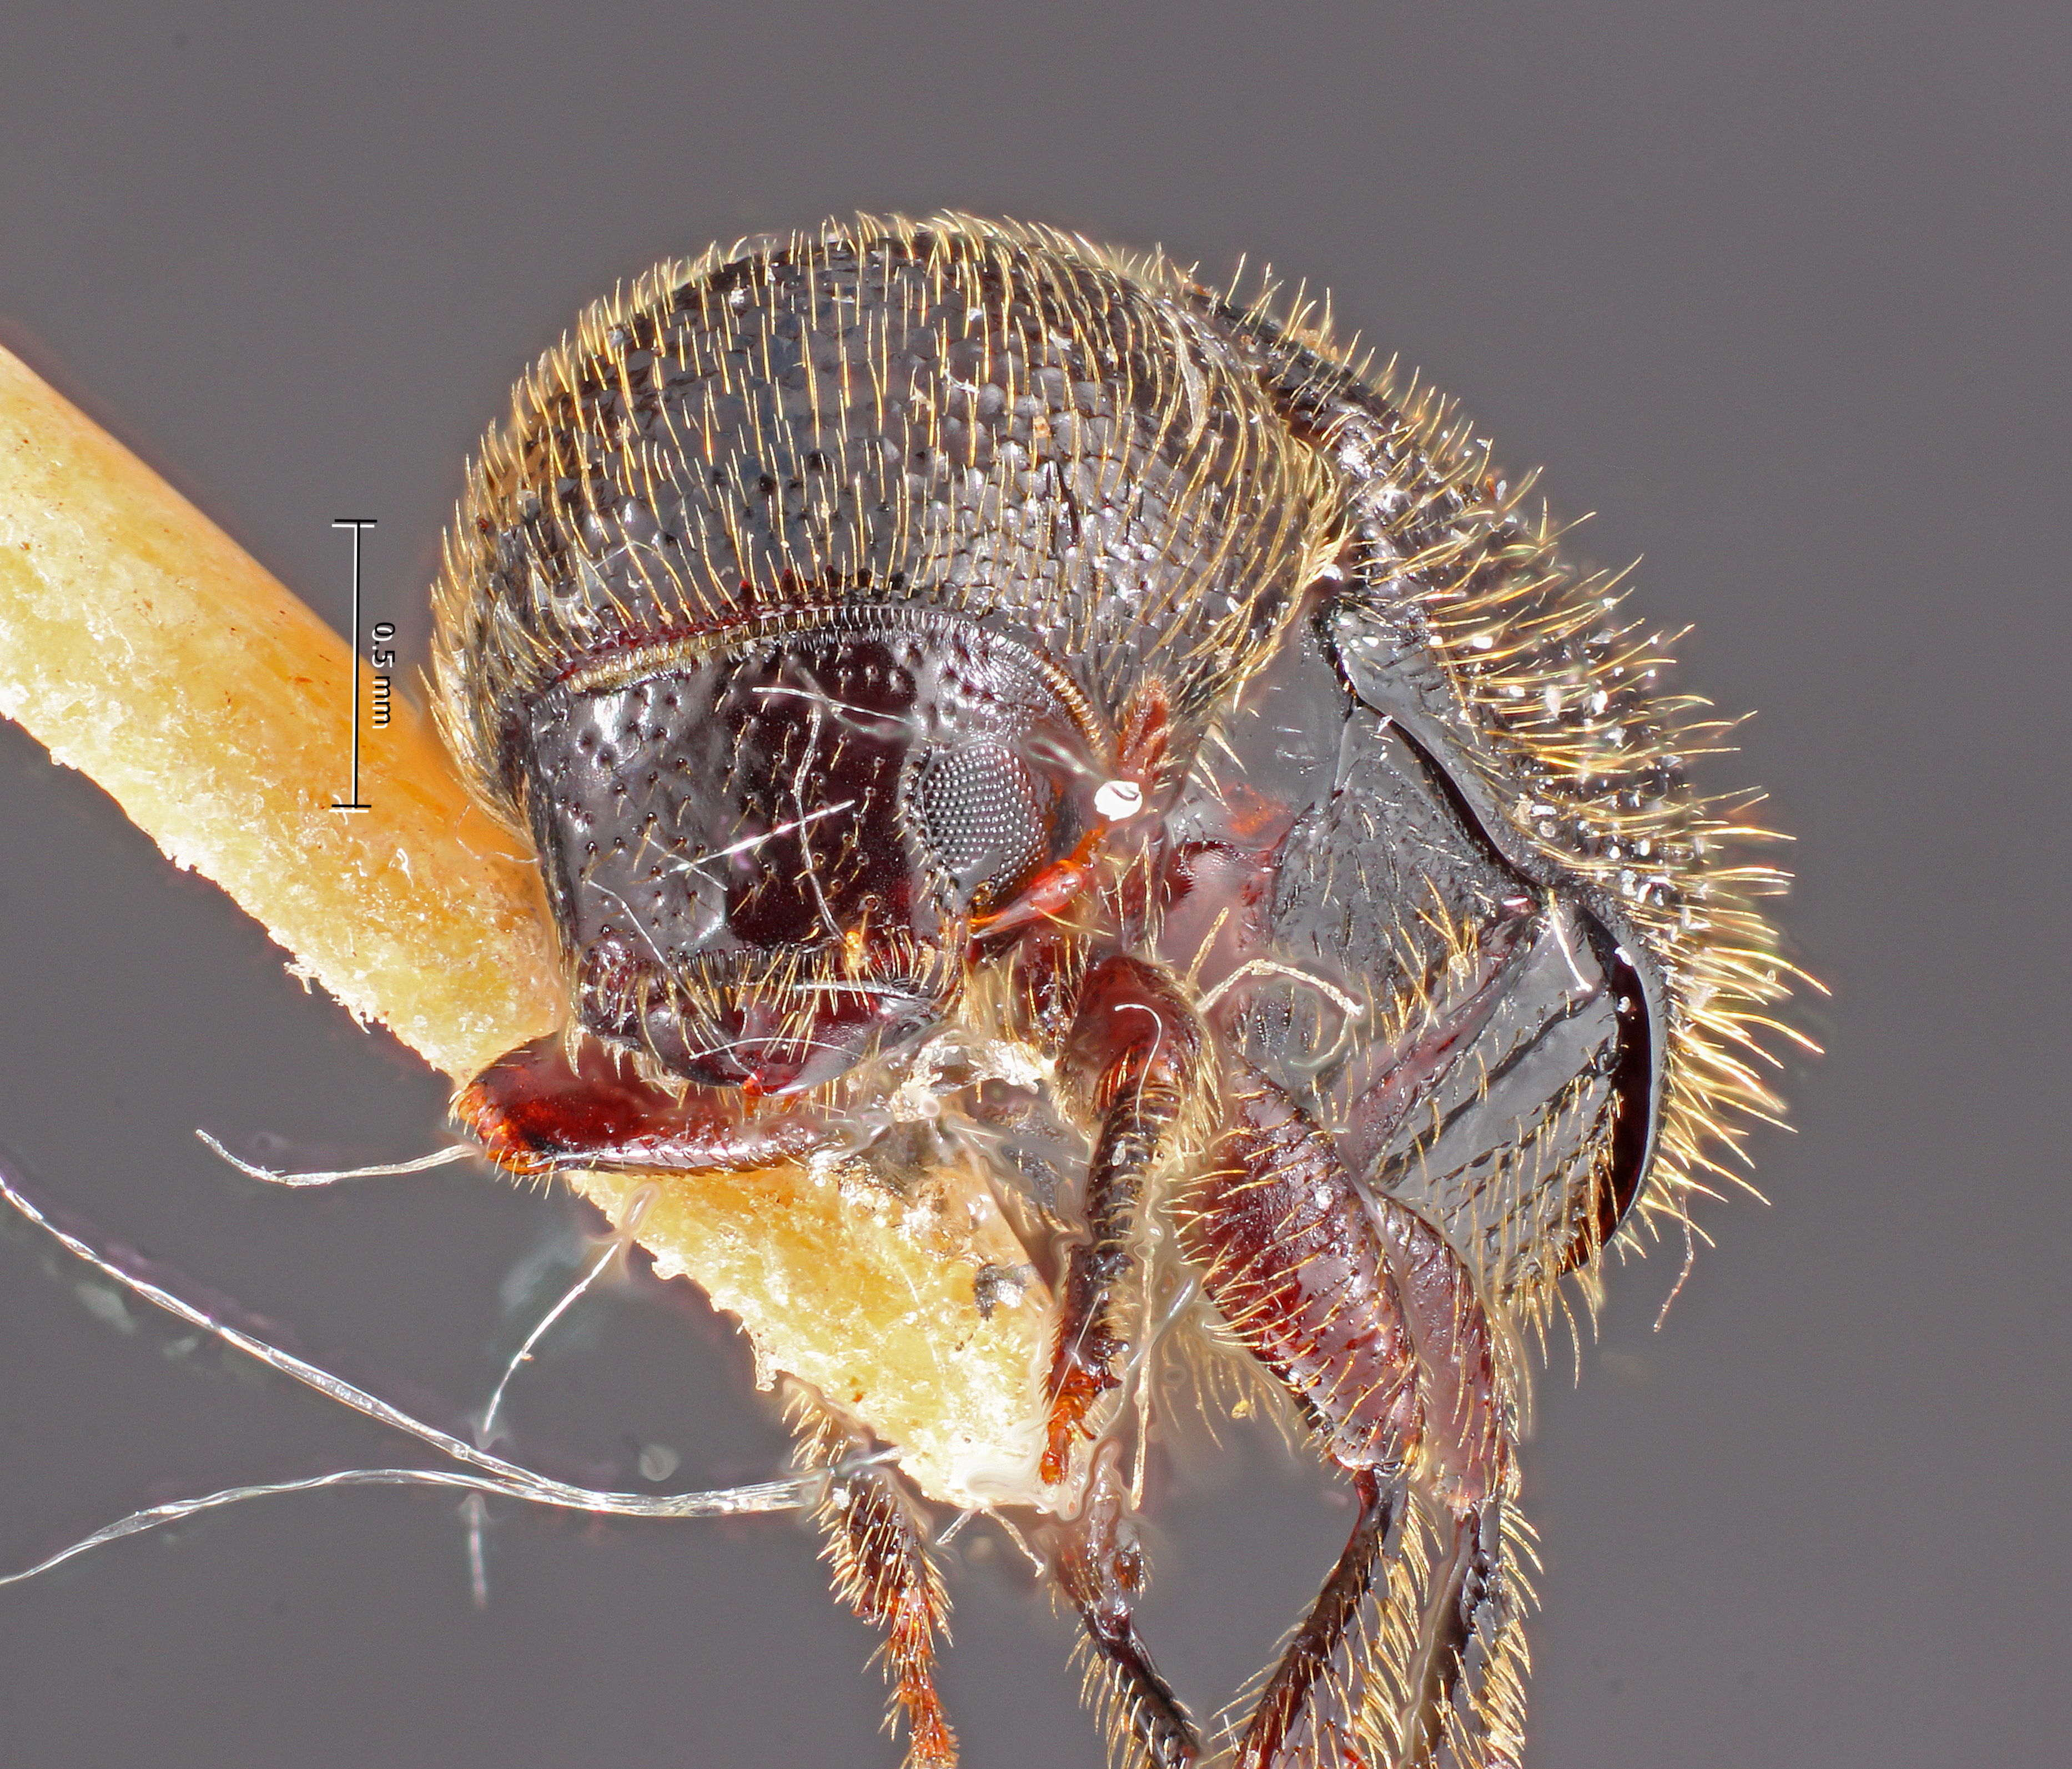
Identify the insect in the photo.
Conophthorus lambertianae
